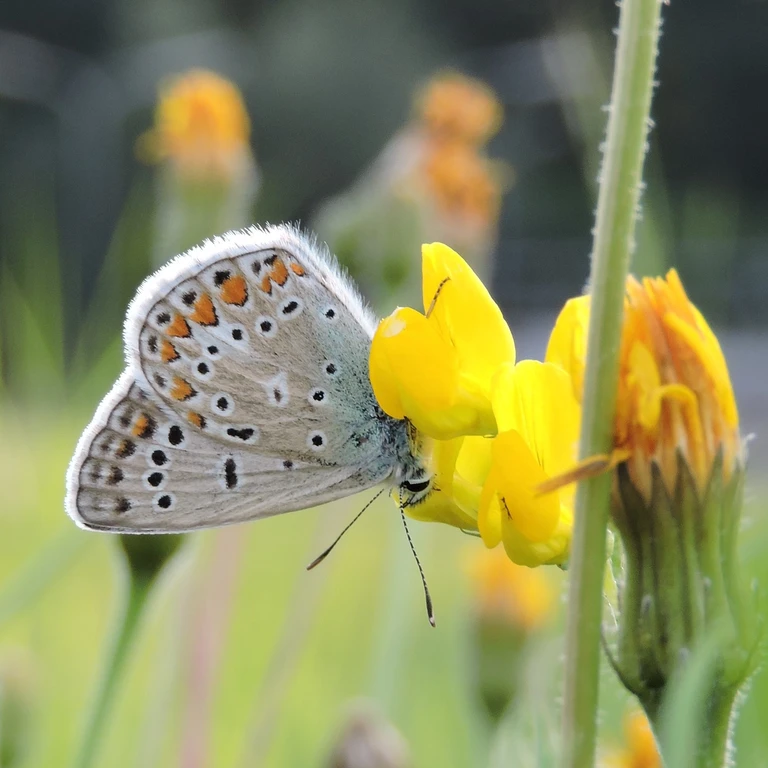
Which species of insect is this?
Polyommatus icarus
